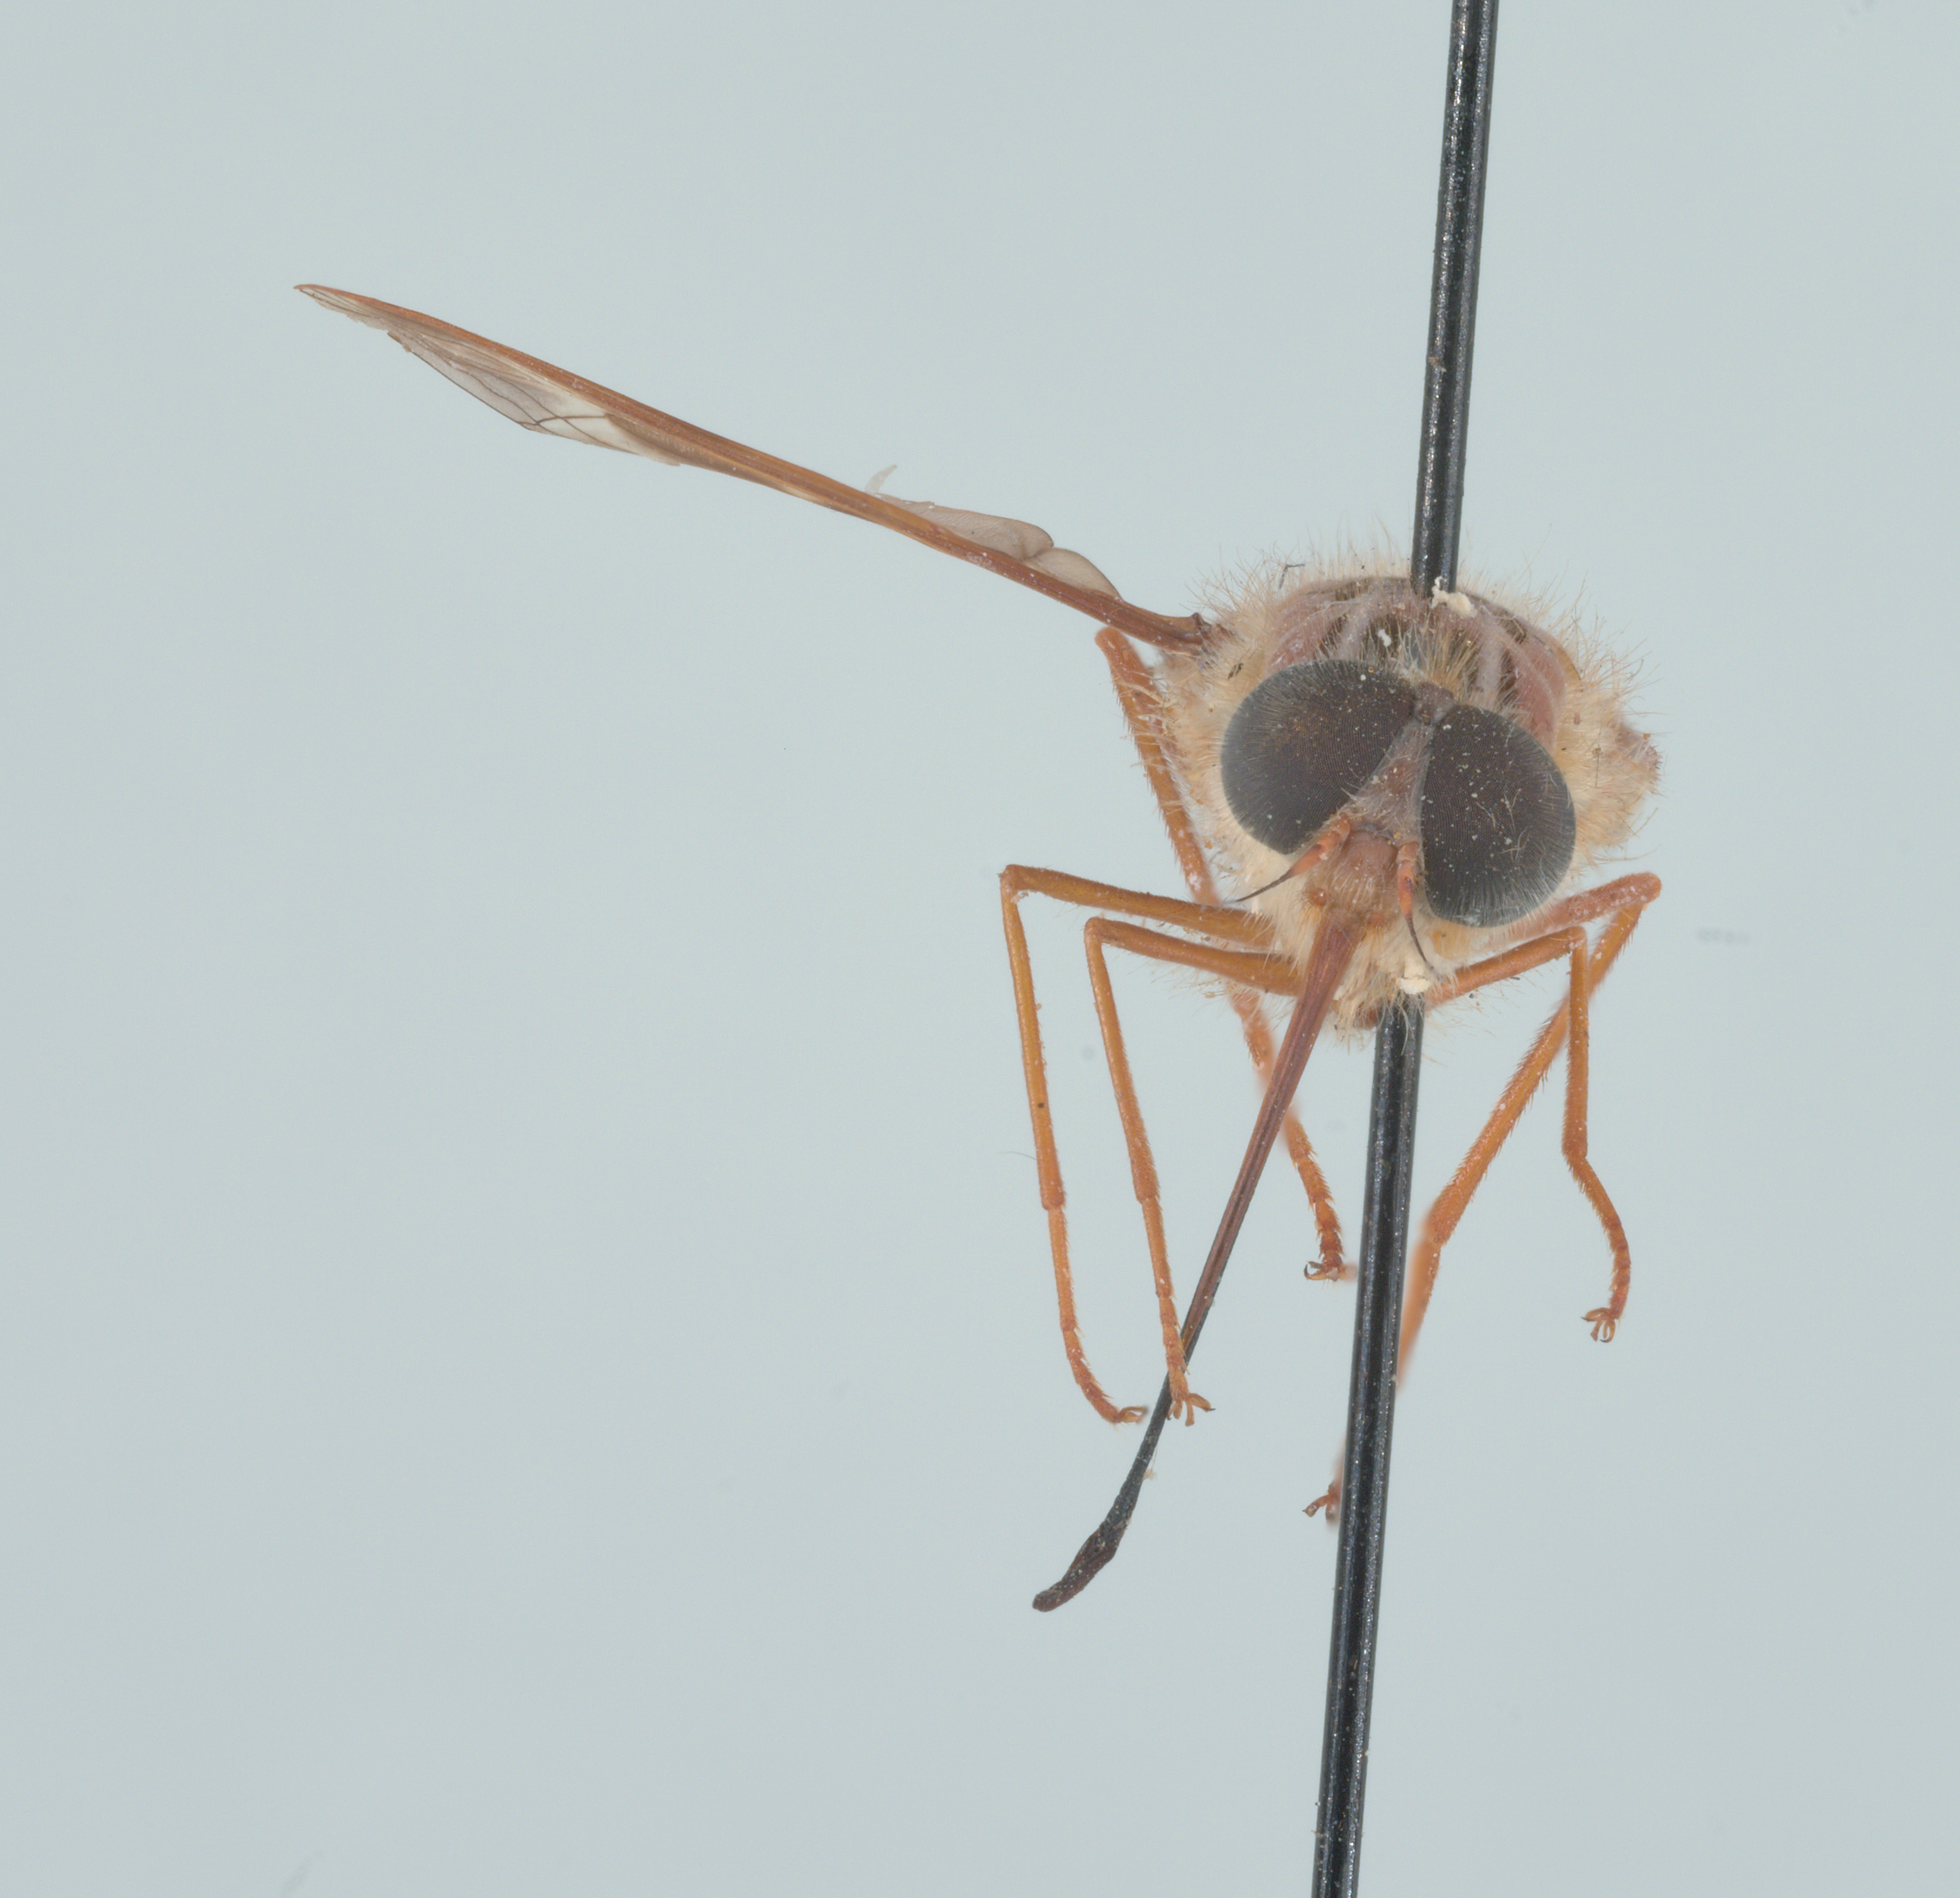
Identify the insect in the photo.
Trichophthalma nubipennis
